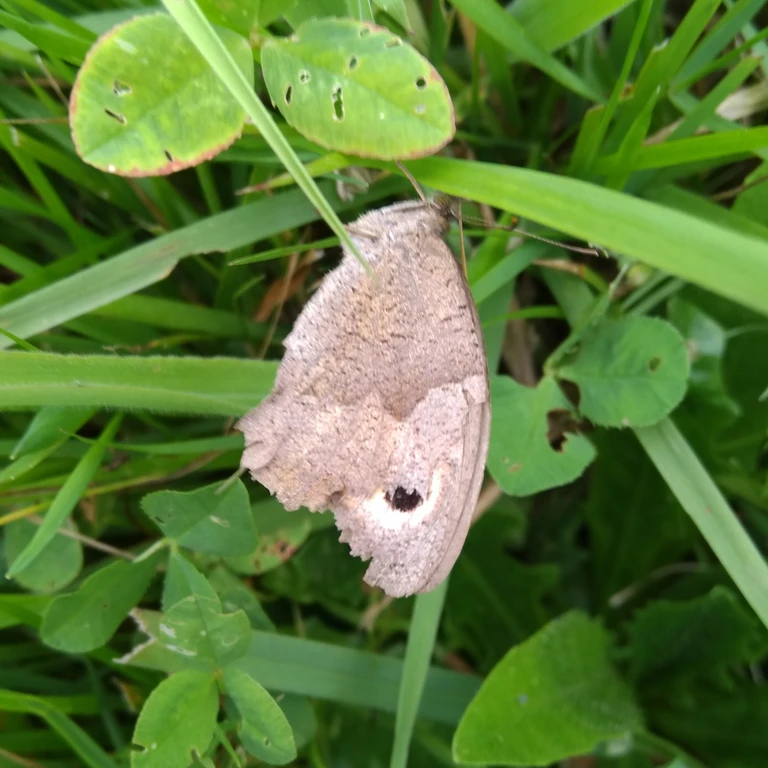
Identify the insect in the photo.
Maniola jurtina
